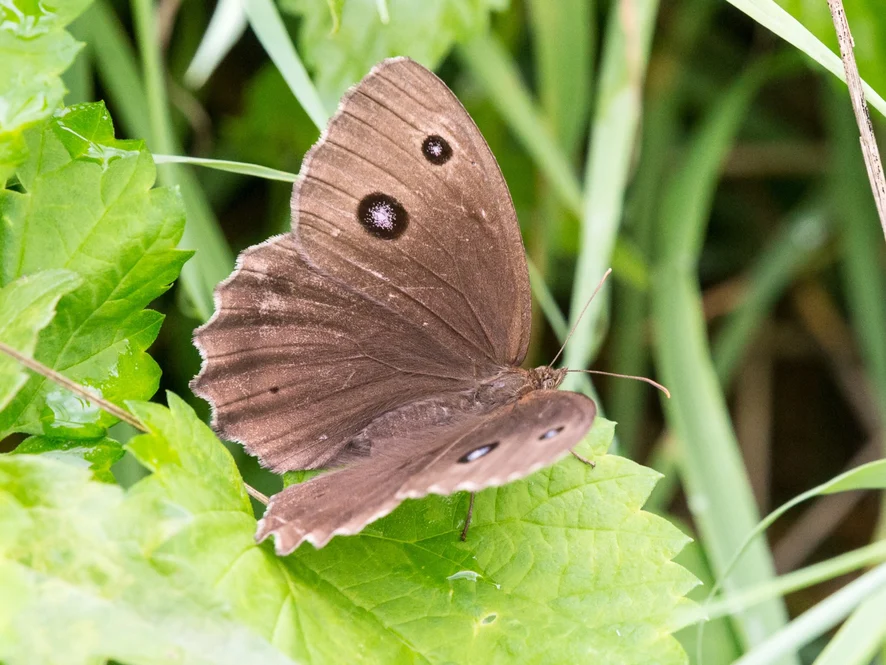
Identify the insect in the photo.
Minois dryas
